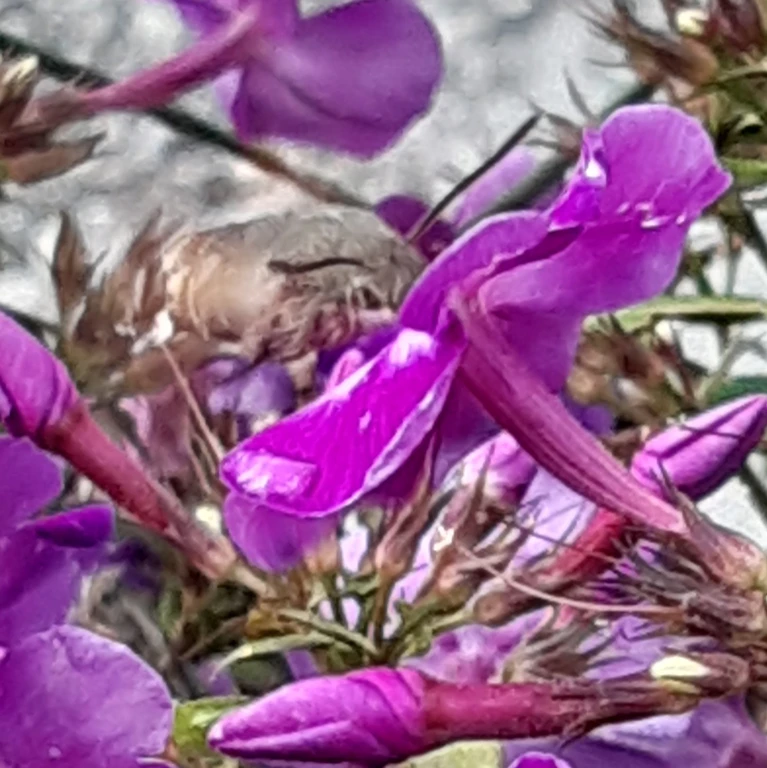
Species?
Macroglossum stellatarum
